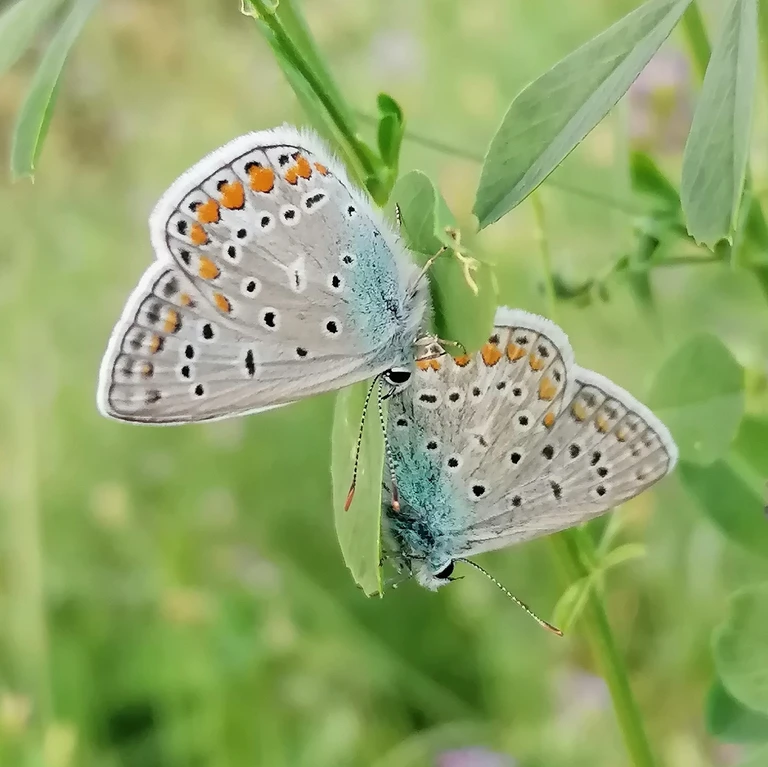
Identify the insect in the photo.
Polyommatus icarus
